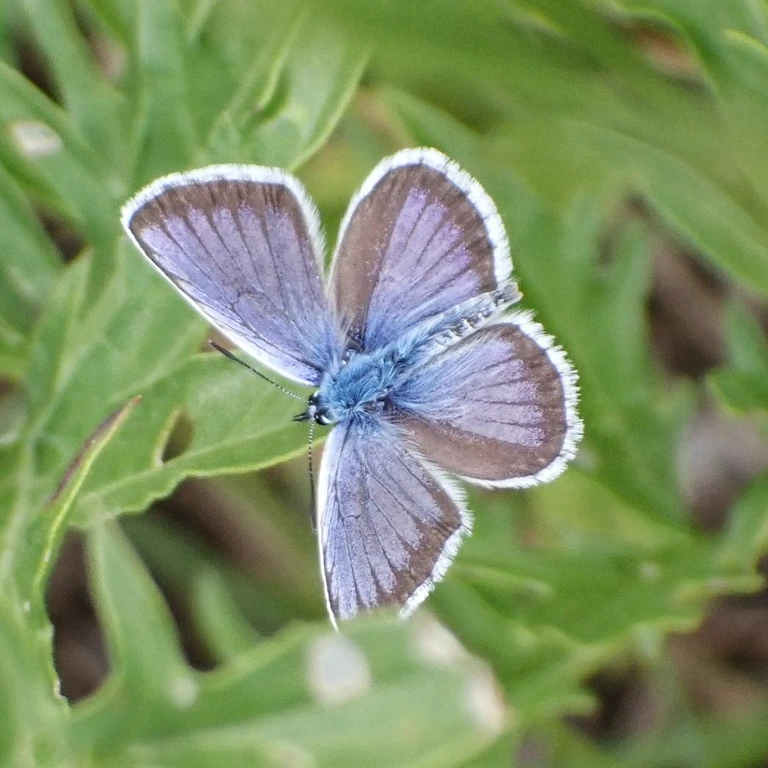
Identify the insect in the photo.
Plebejus argus
